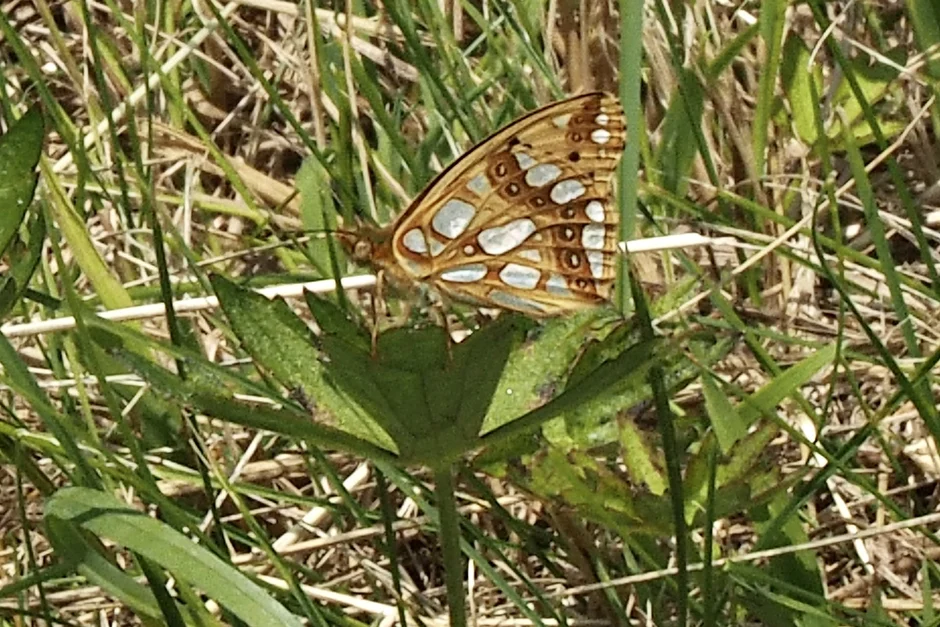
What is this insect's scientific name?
Issoria lathonia
